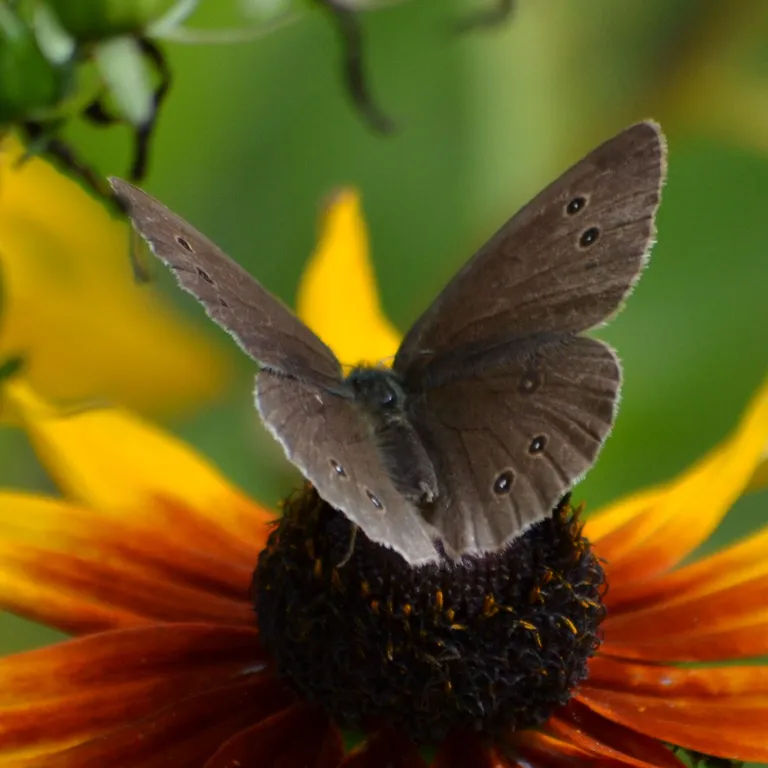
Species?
Aphantopus hyperantus
